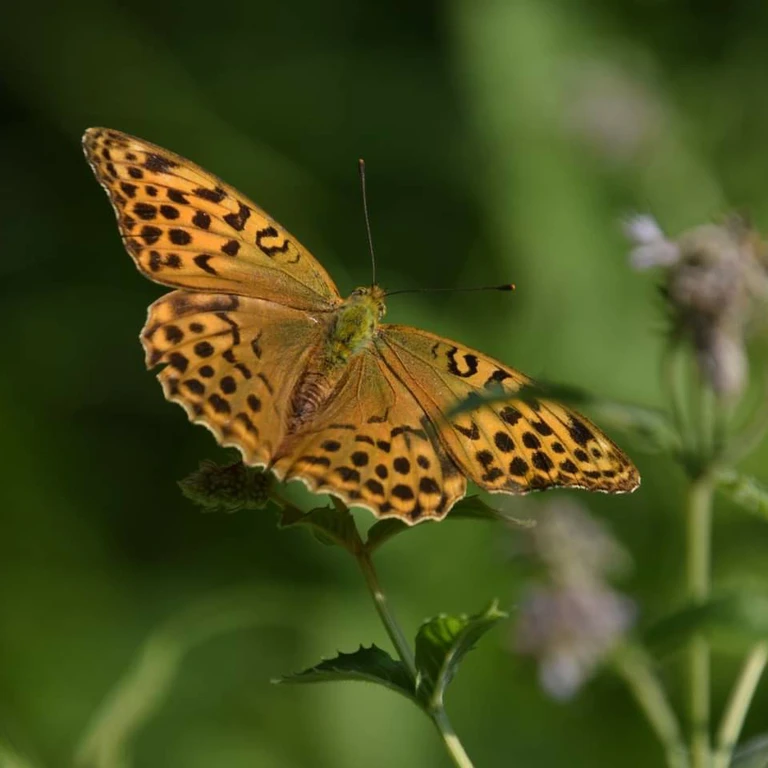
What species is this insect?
Argynnis paphia
